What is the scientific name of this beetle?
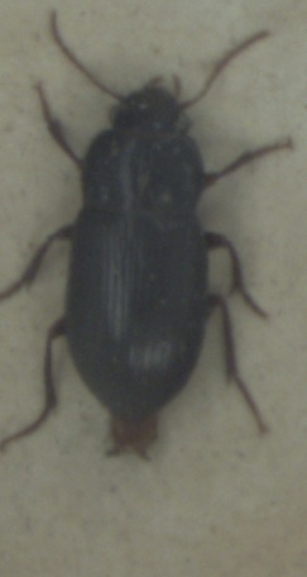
Amara apricaria
